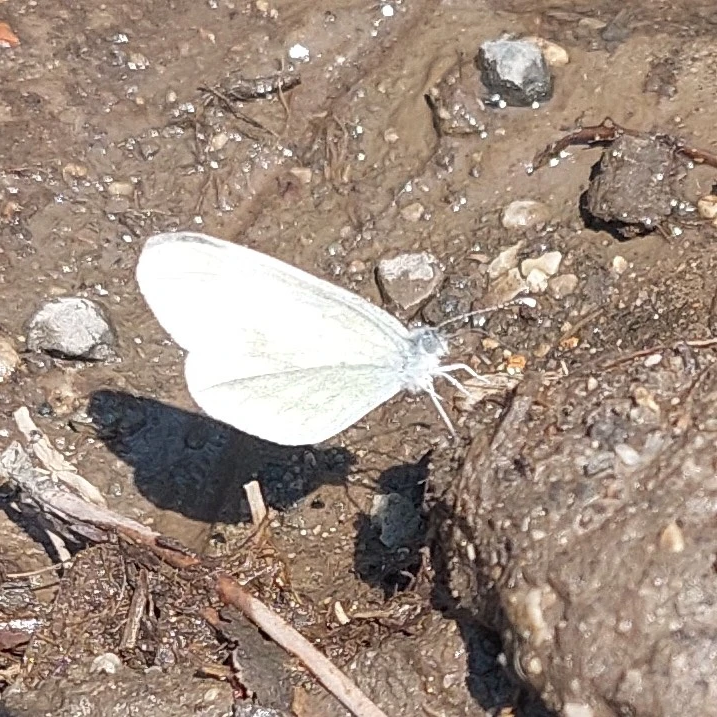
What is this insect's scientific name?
Leptidea sinapis/juvernica
